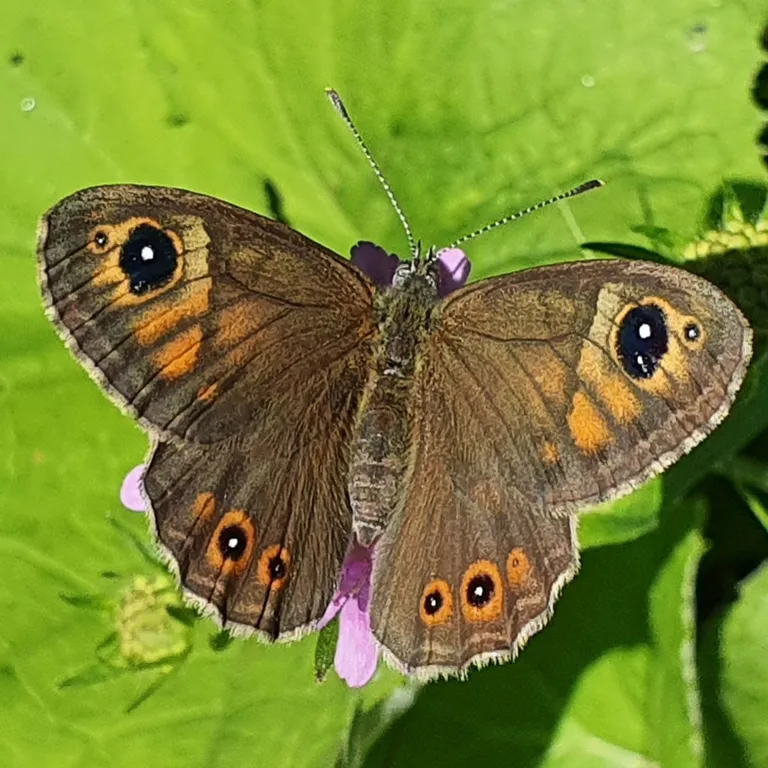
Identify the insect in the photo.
Lasiommata maera (also Pararge maera)
